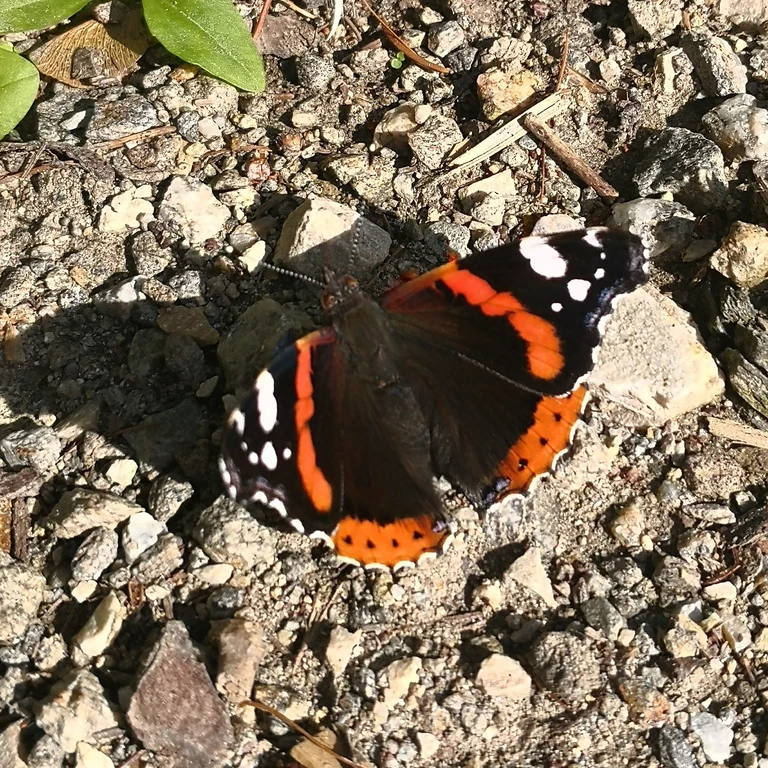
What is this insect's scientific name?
Vanessa atalanta
